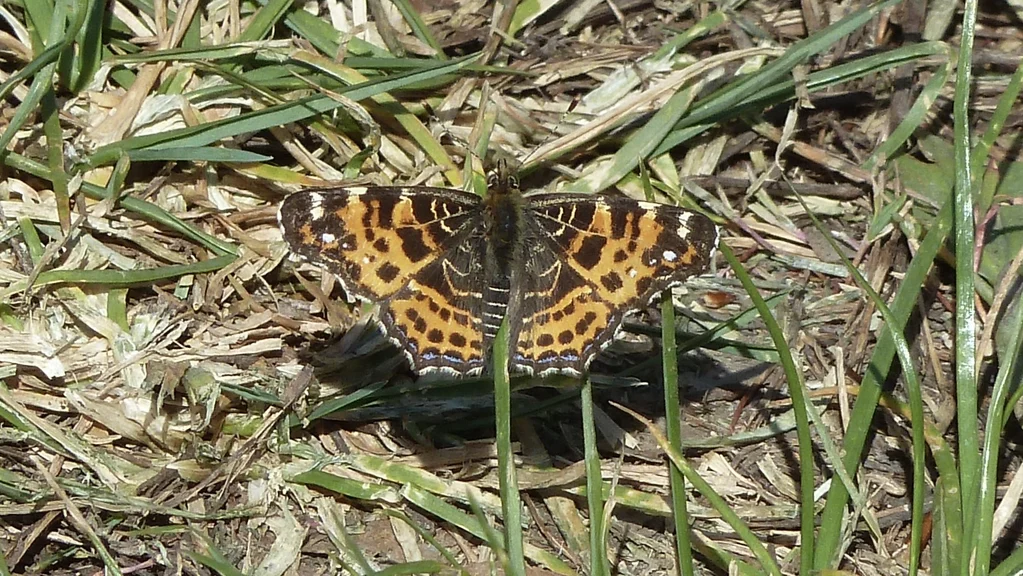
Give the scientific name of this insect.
Araschnia levana
